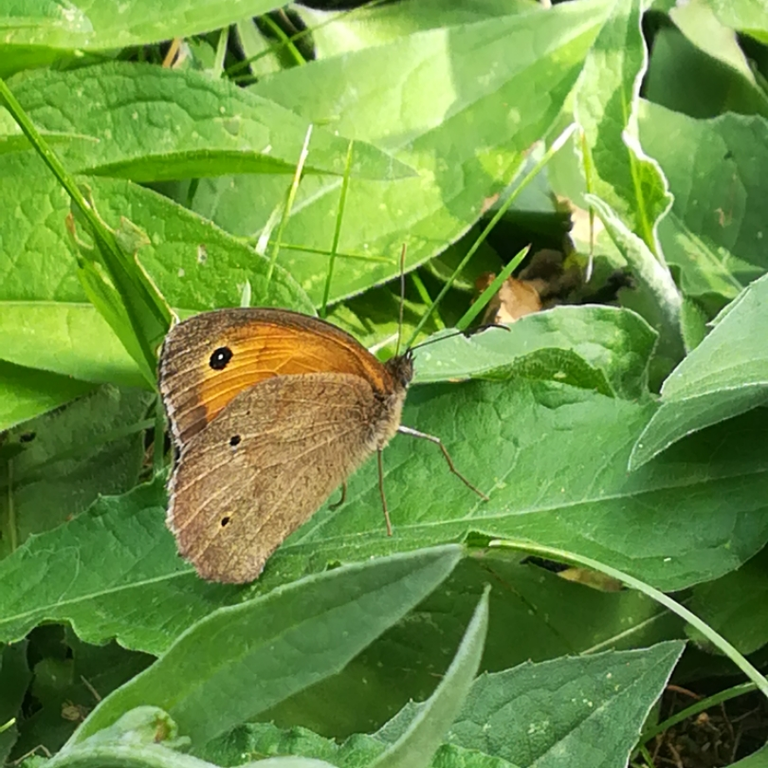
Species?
Maniola jurtina
